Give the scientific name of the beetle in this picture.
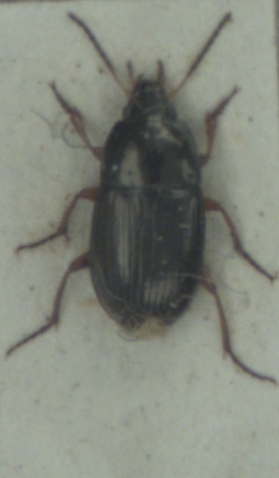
Amara familiaris
